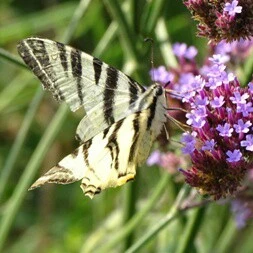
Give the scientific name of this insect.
Iphiclides podalirius
